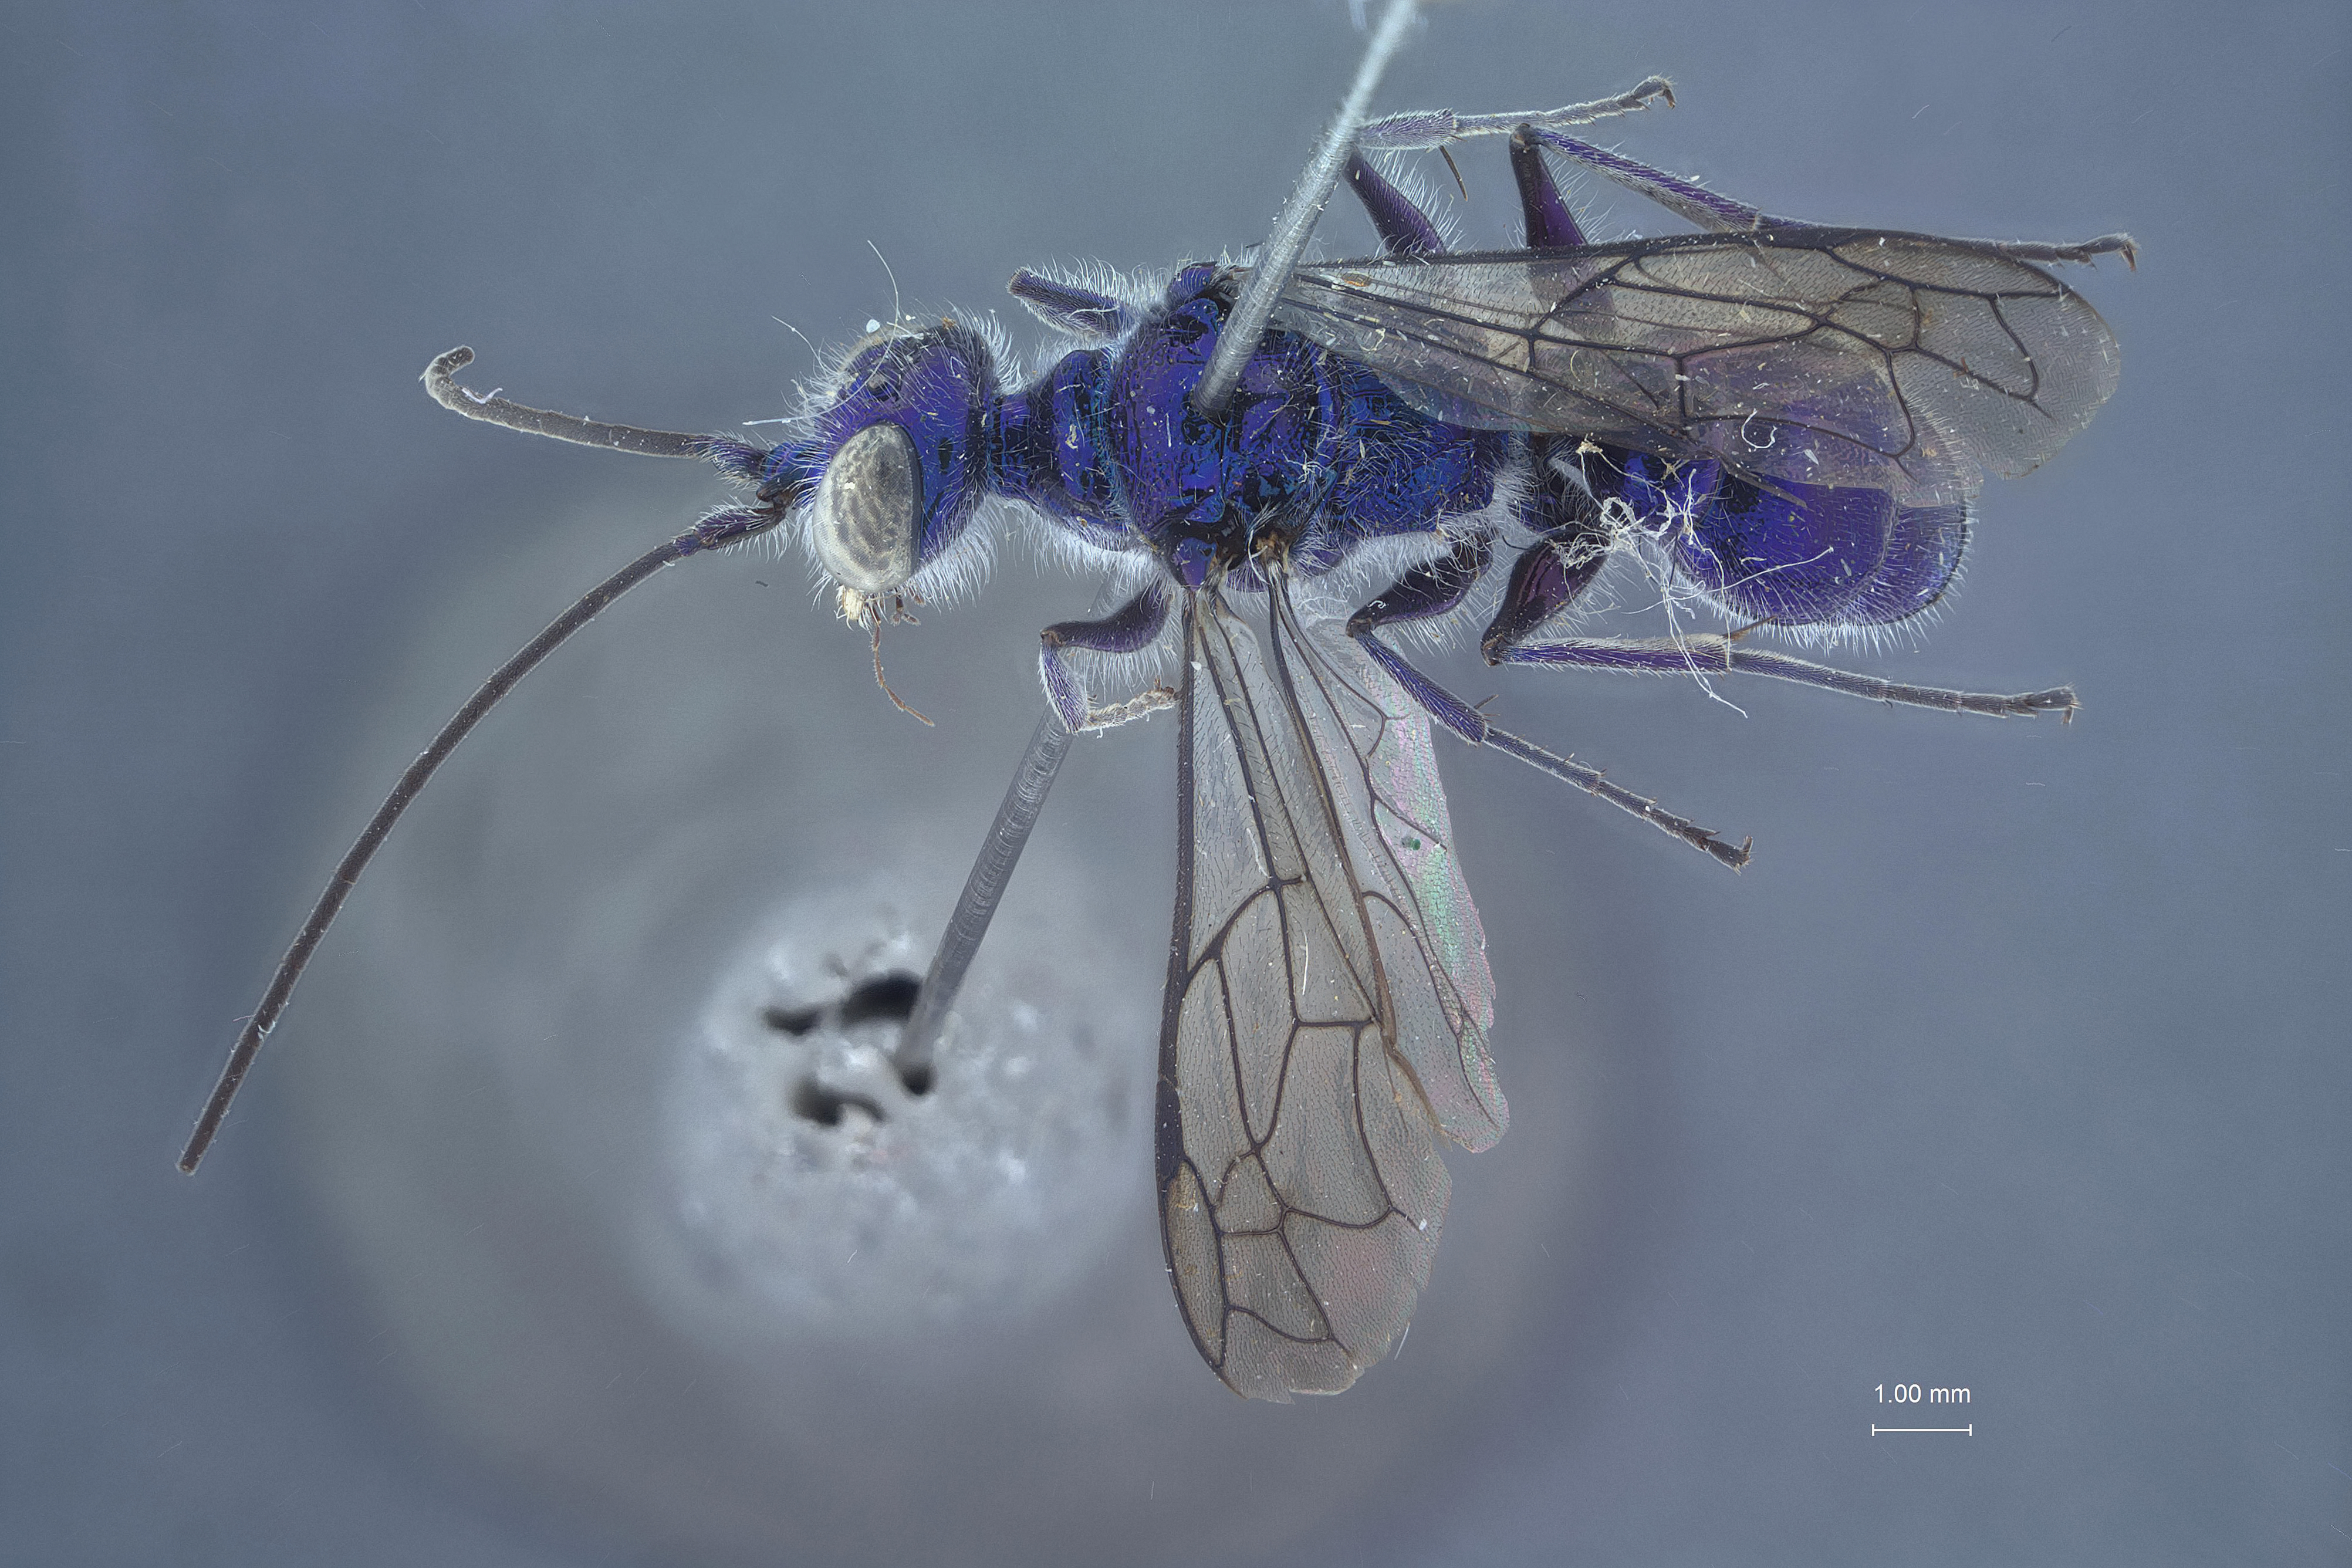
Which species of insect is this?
Trirogma regalis
